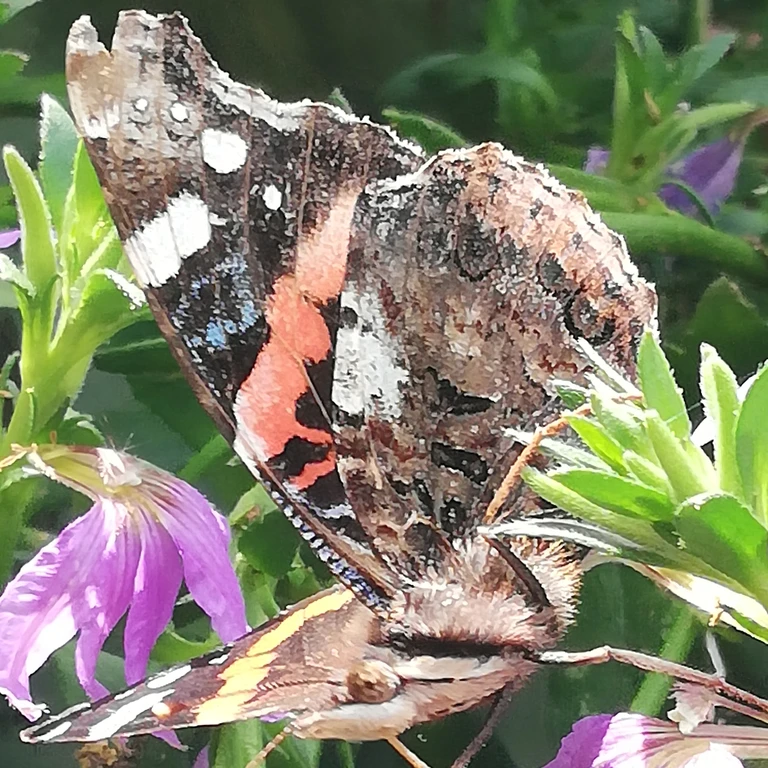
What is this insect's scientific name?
Vanessa atalanta
